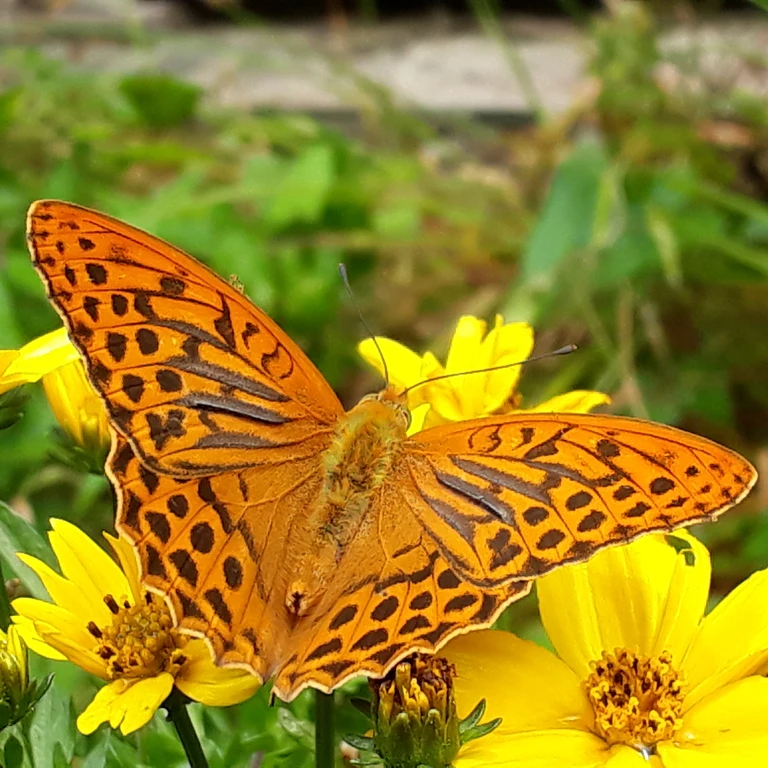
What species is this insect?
Argynnis paphia
